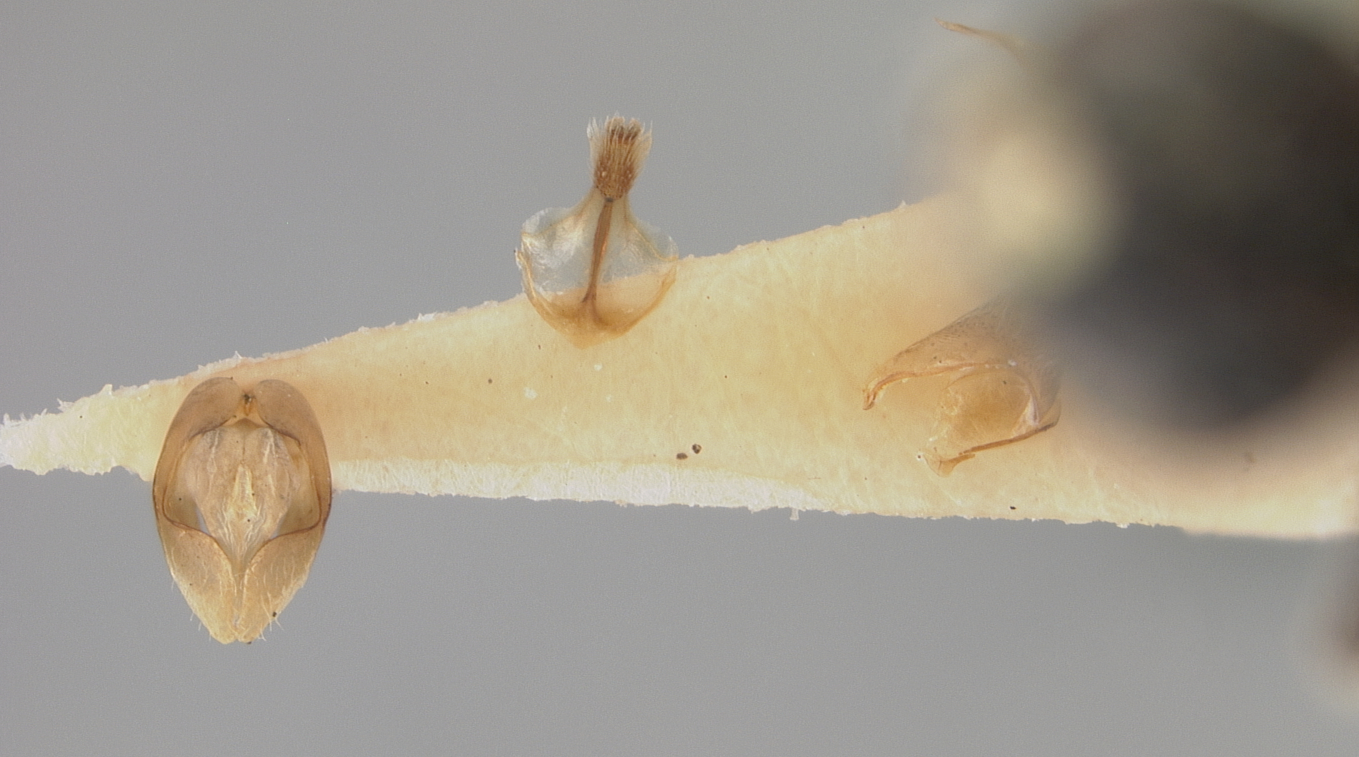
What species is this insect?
Andrena brassicae
